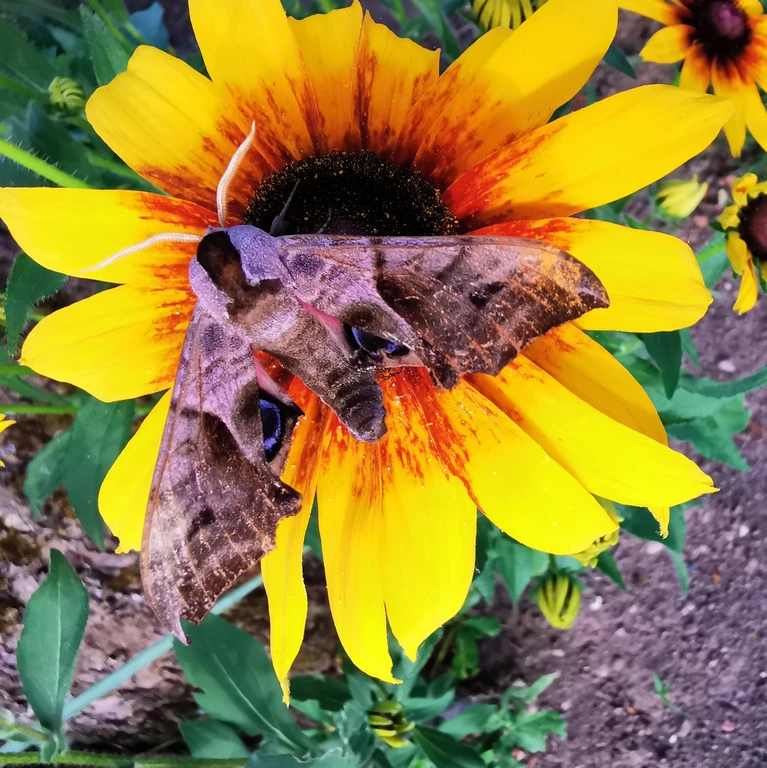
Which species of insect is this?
Smerinthus ocellata
